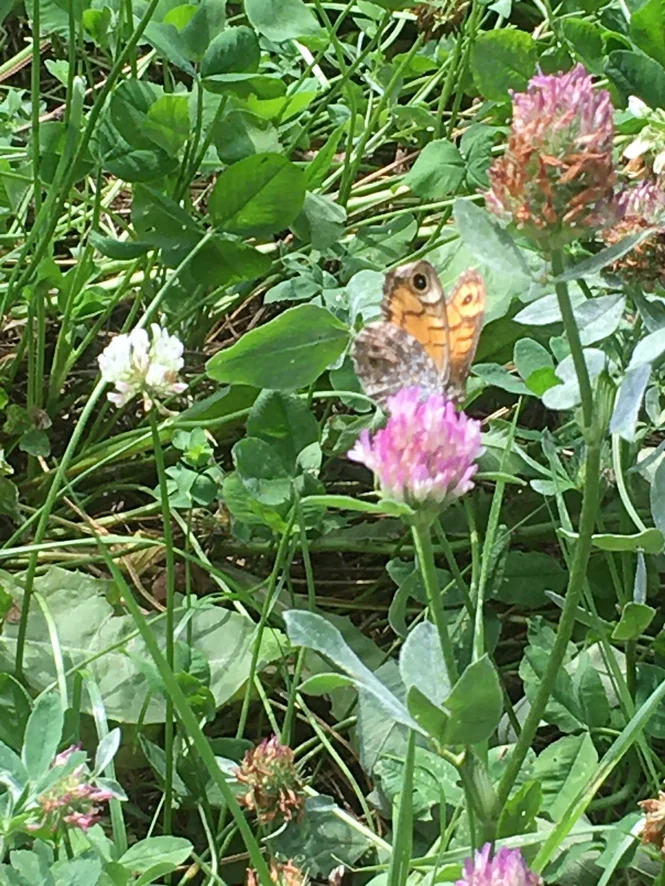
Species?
Lasiommata megera (also Pararge megera)
